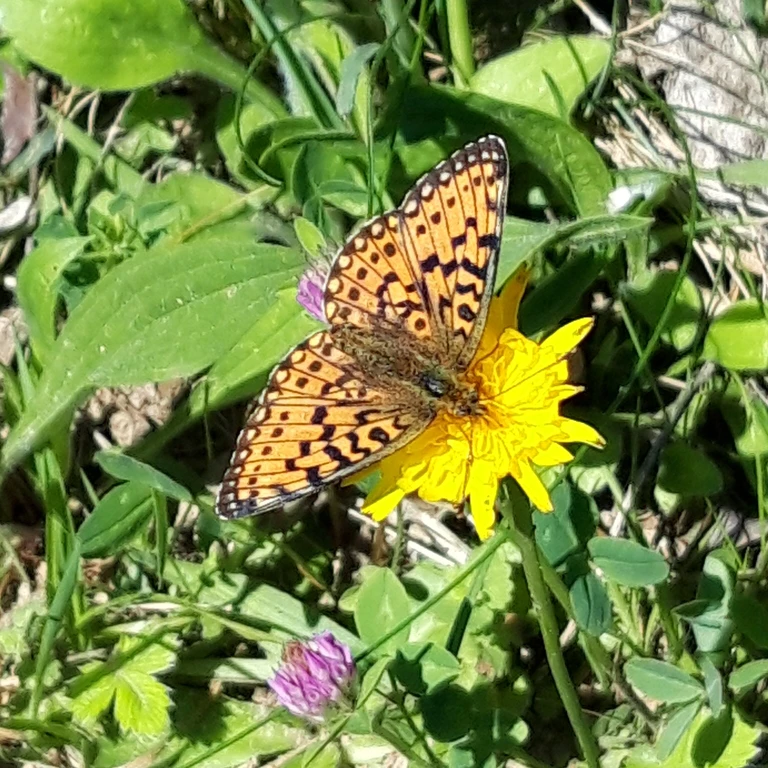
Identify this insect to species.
Boloria euphrosyne (also Clossiana euphrosyne)
